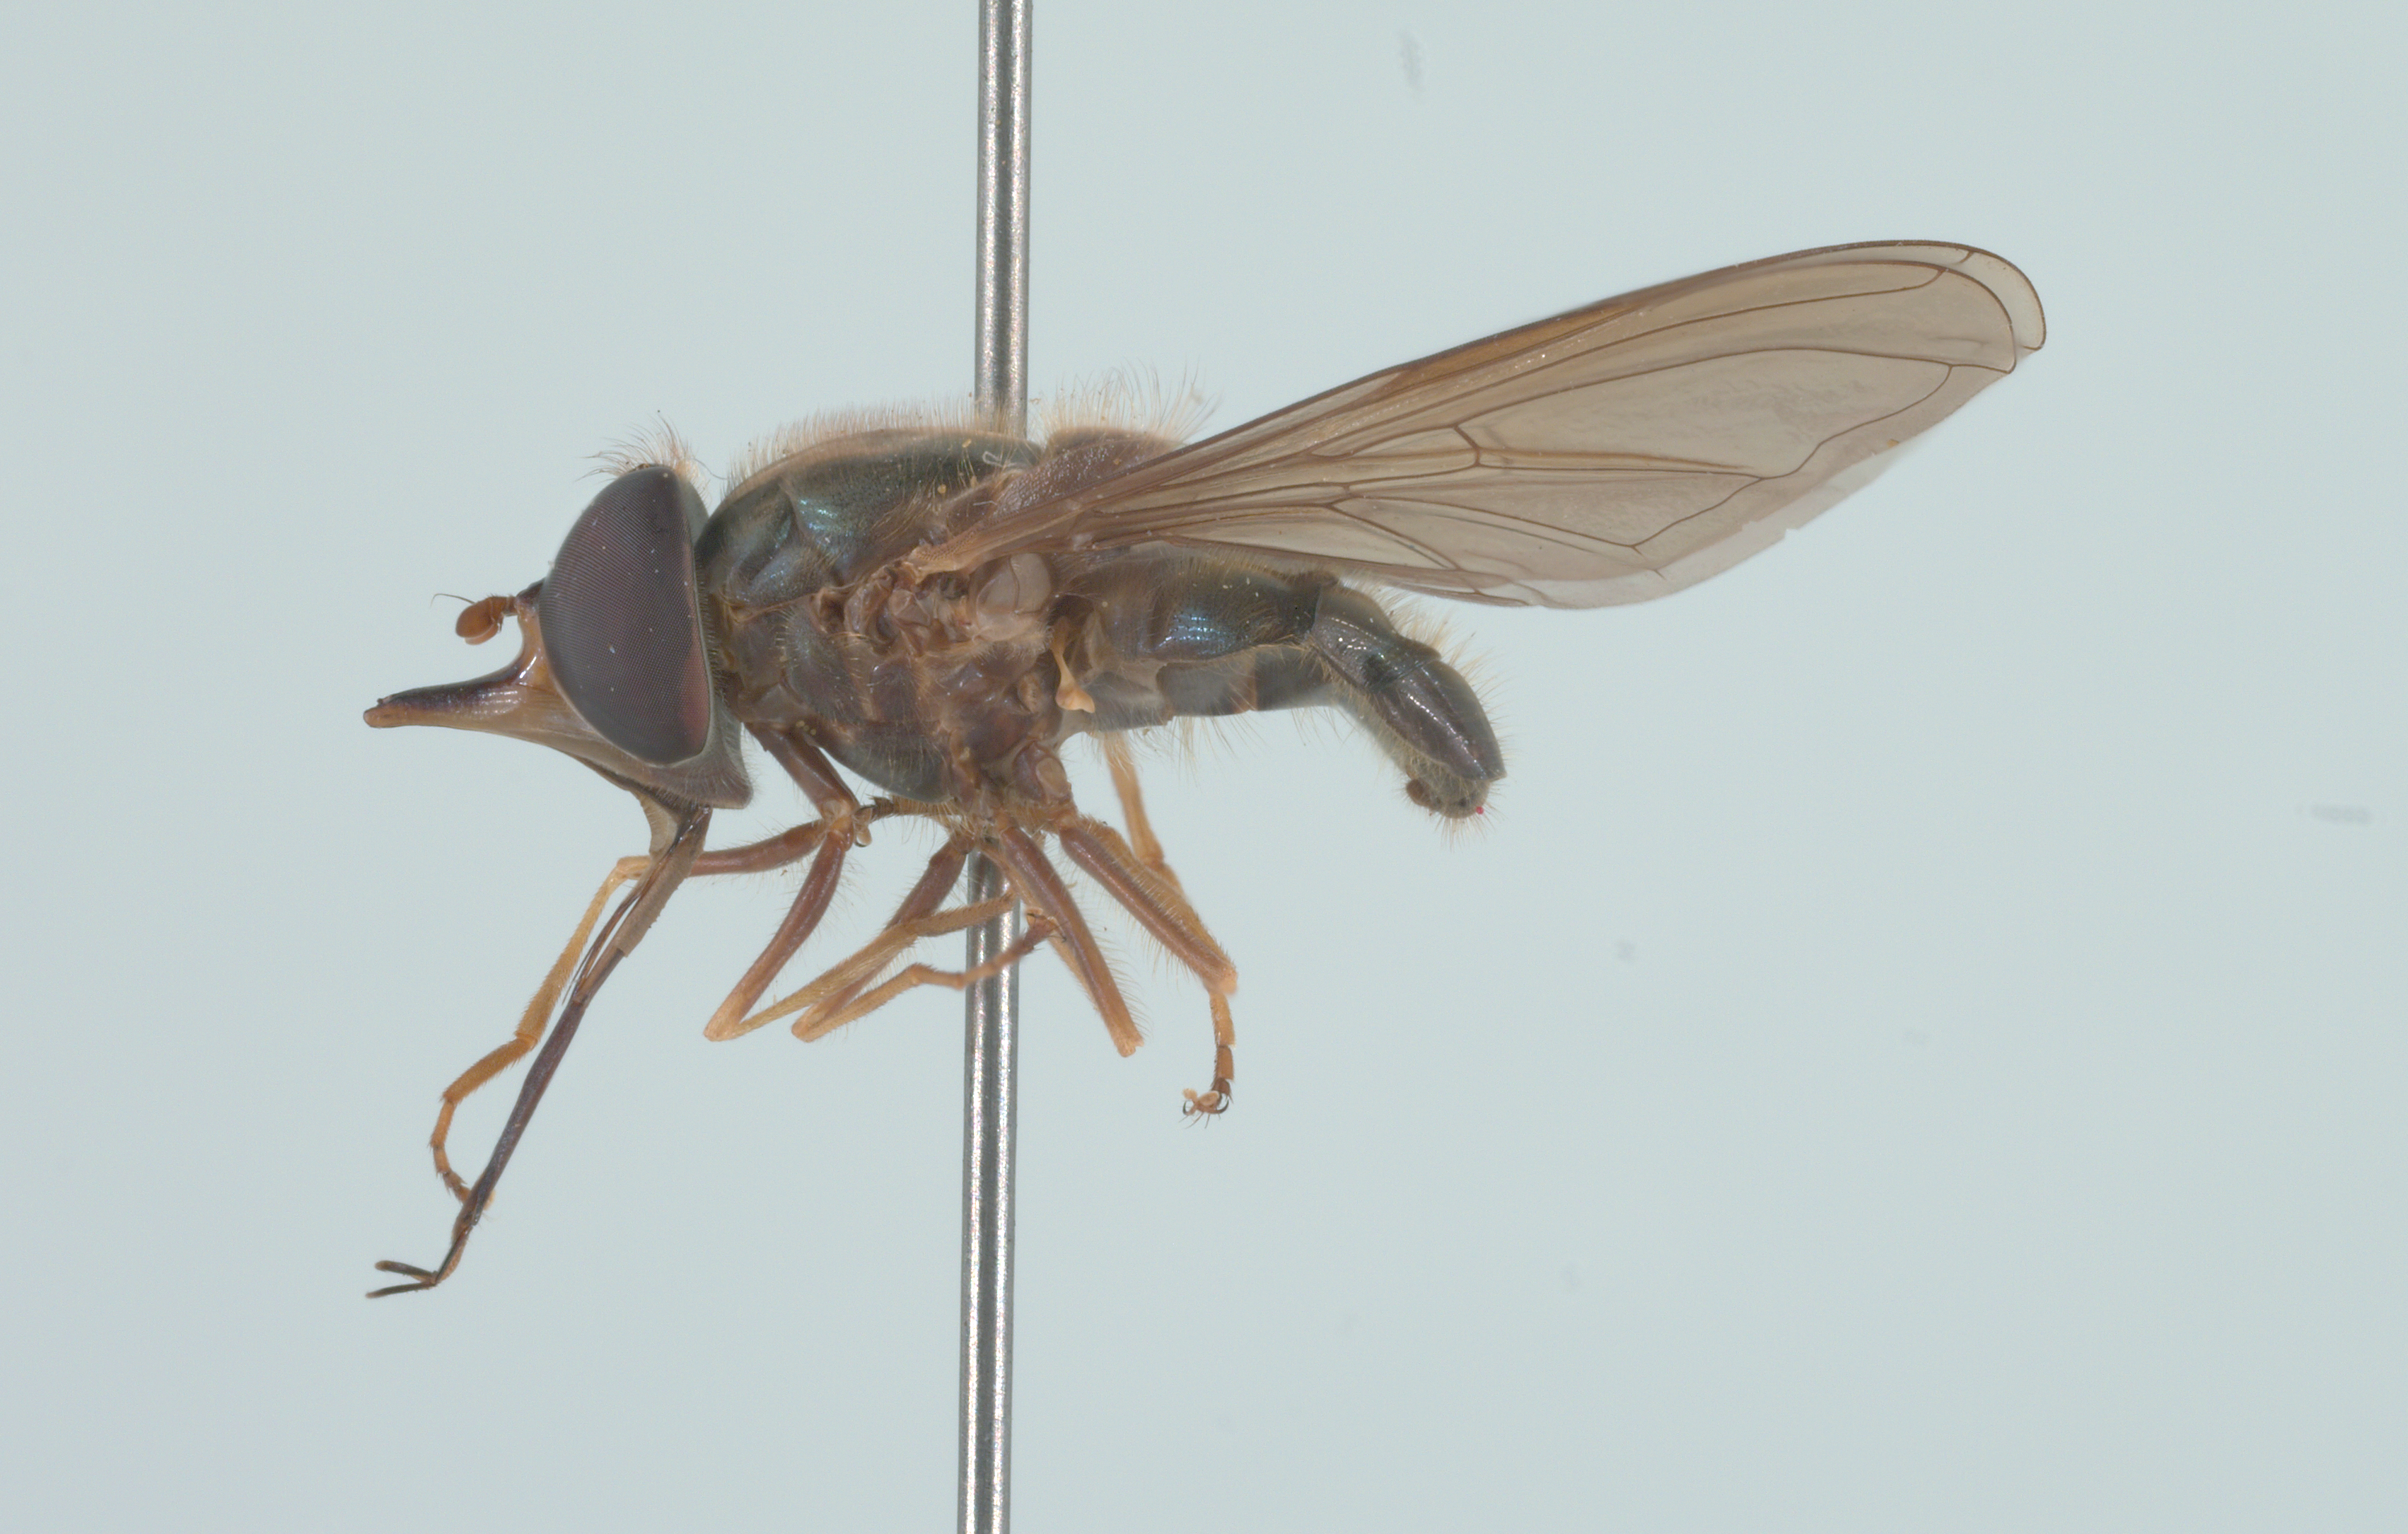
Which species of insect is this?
Rhingia fuscipes
